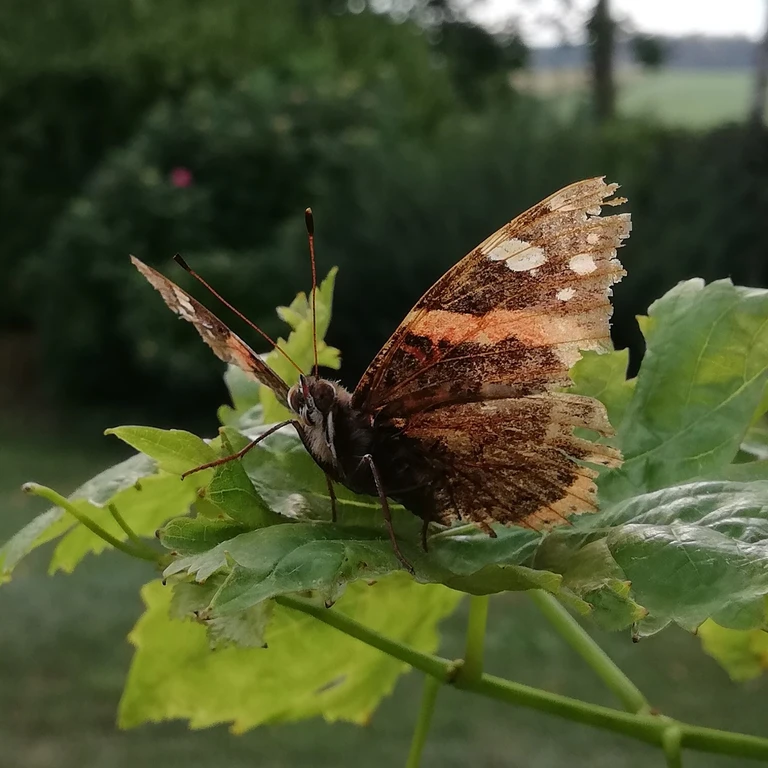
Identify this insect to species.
Vanessa atalanta
